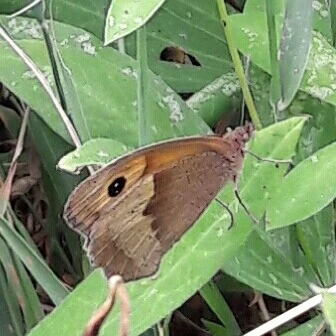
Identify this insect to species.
Maniola jurtina
